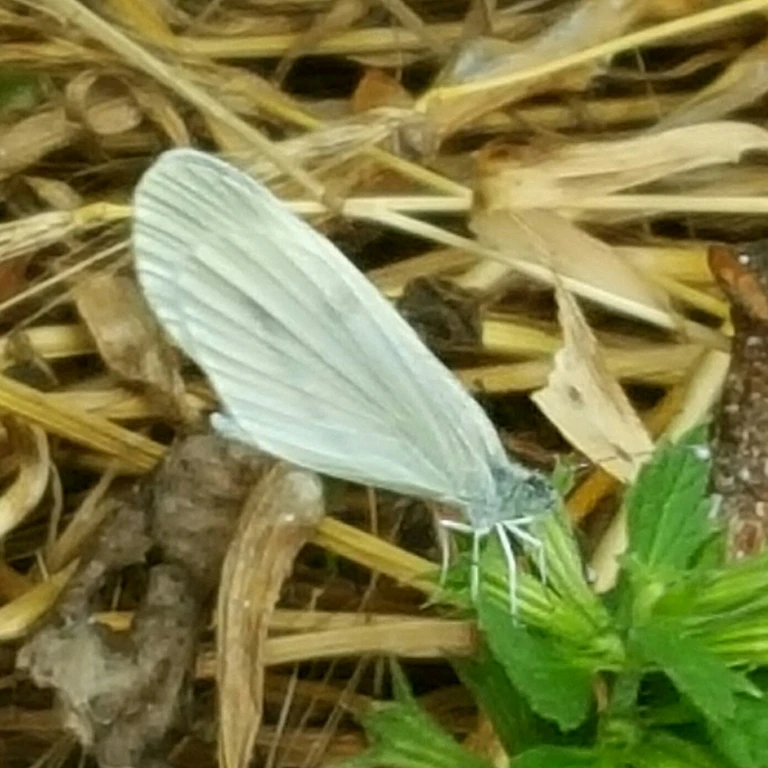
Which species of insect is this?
Leptidea sinapis/juvernica
